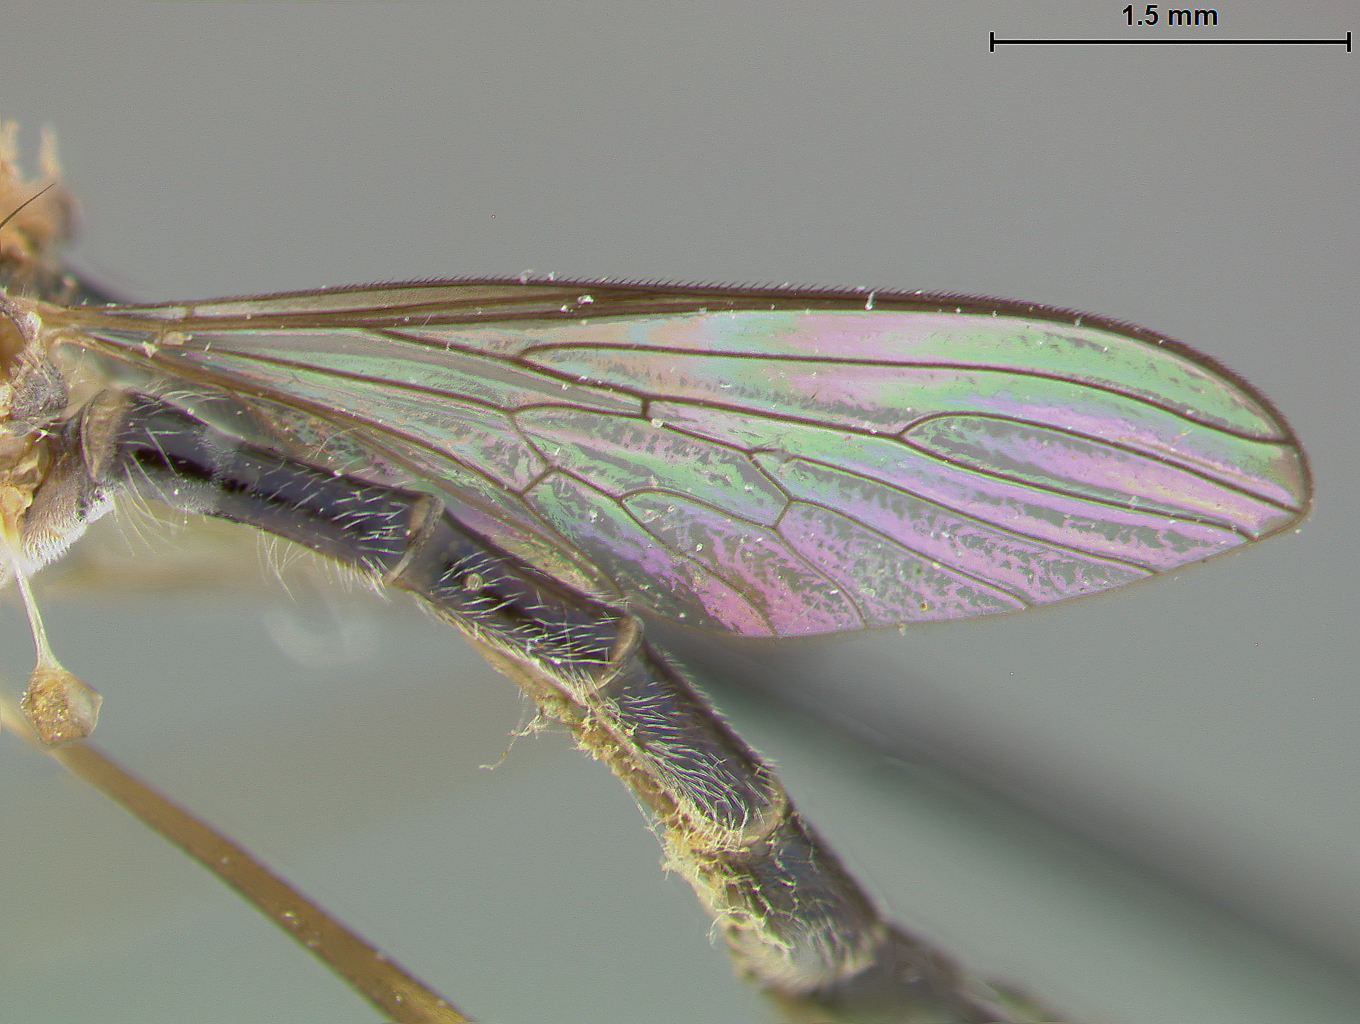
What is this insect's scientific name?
Leptogaster spinitarsis
